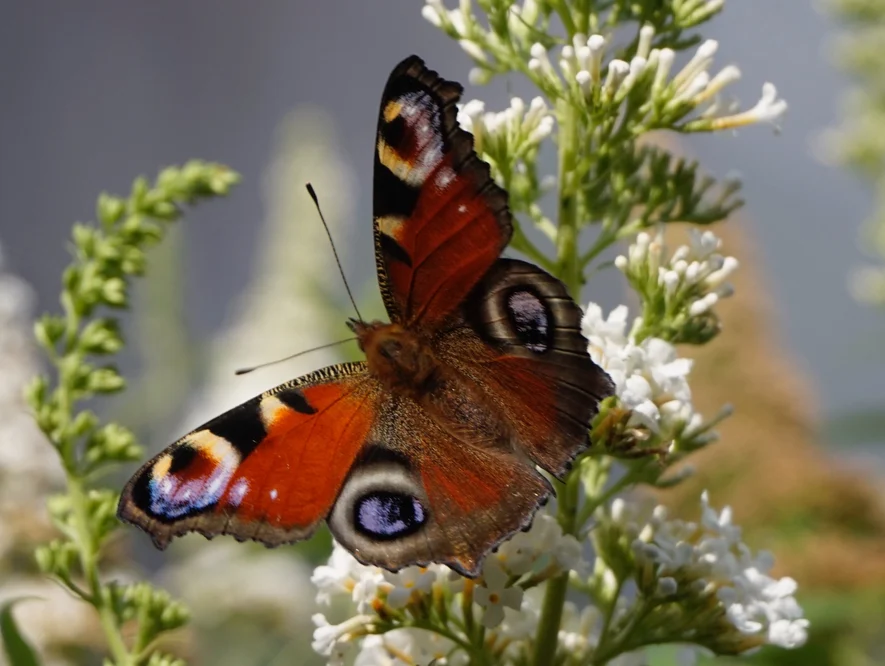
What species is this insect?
Aglais io
